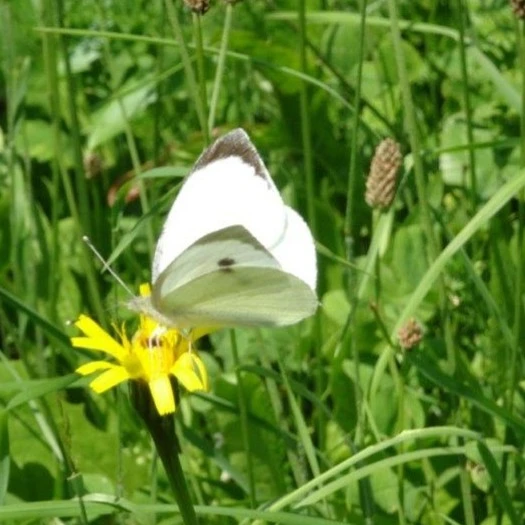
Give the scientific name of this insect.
Pieris brassicae
